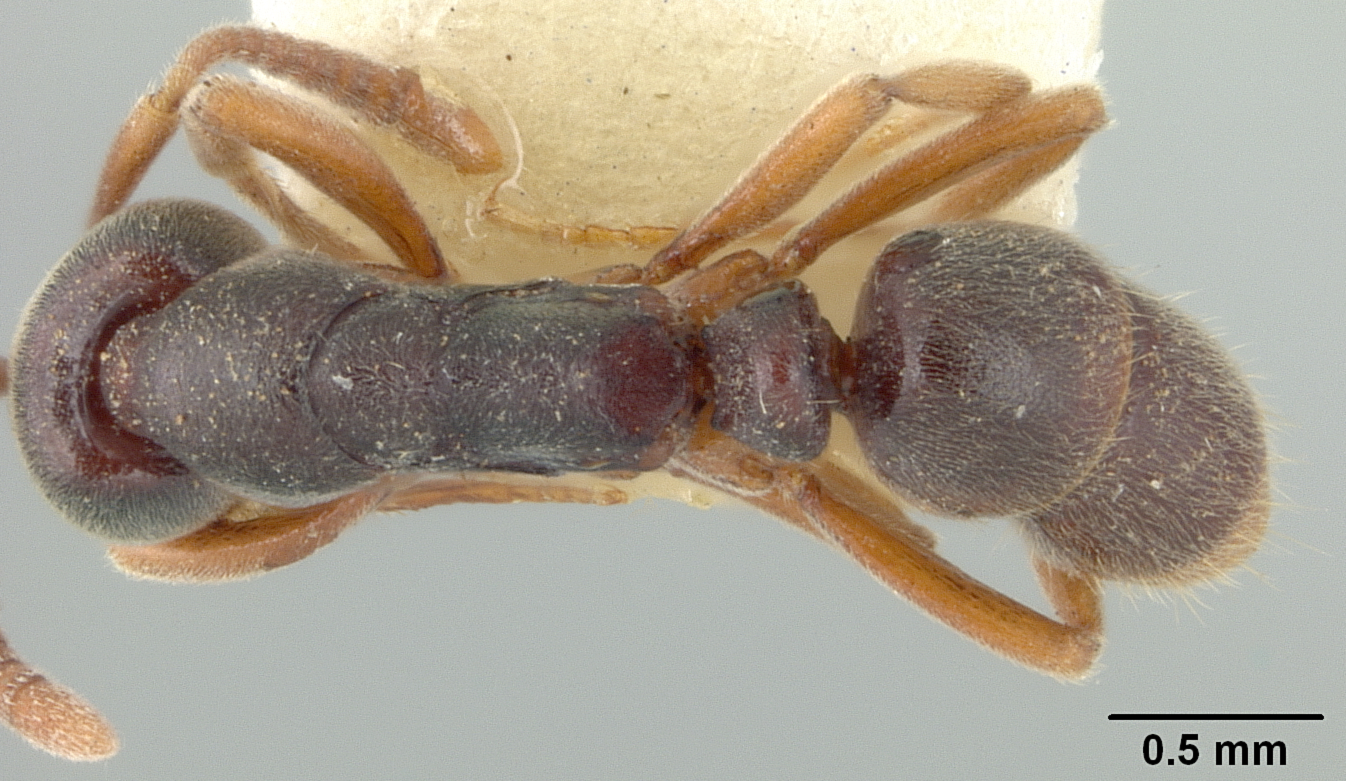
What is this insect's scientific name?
Ponera biroi
